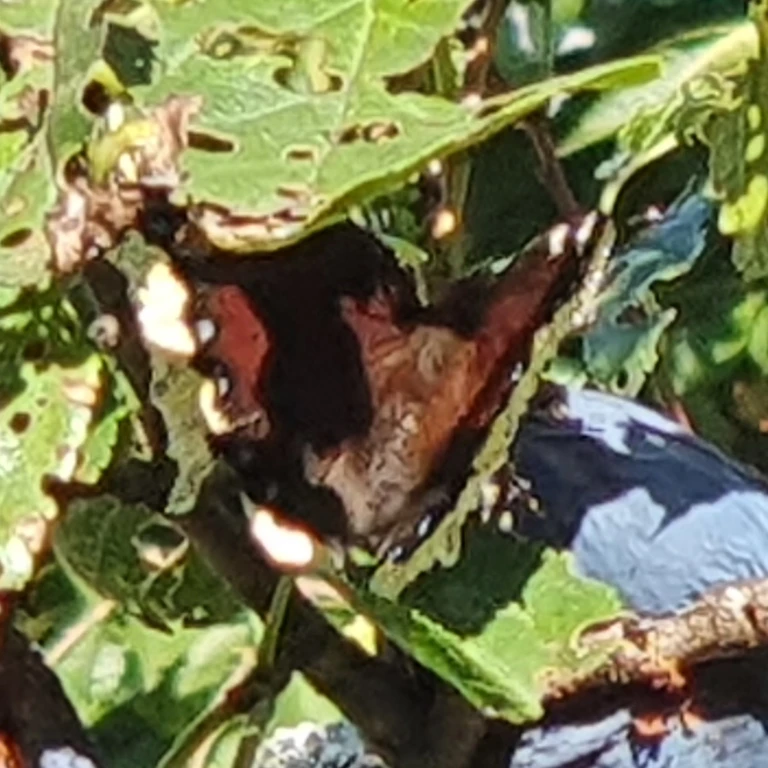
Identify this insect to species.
Nymphalis antiopa
